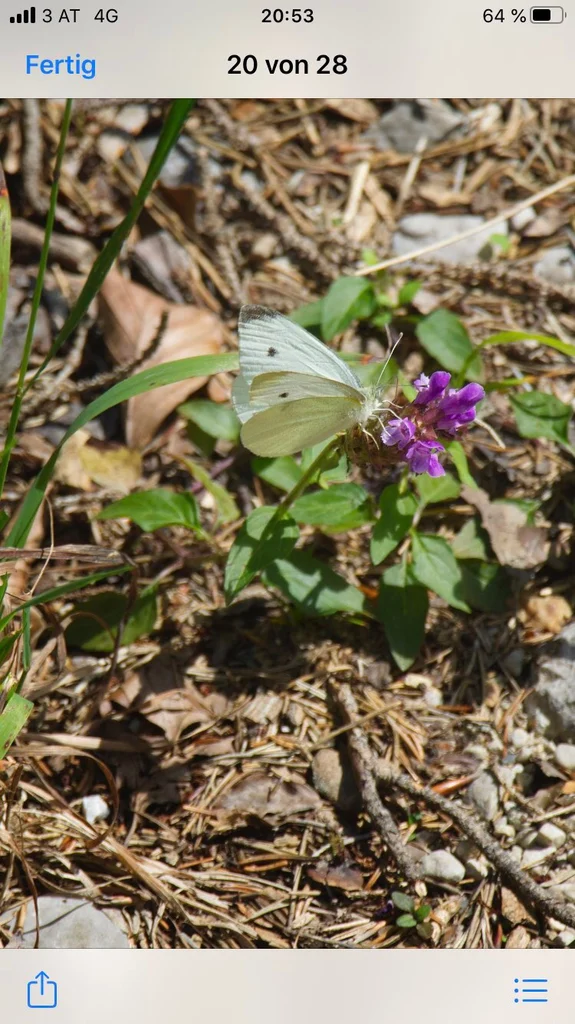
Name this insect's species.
Pieris rapae
